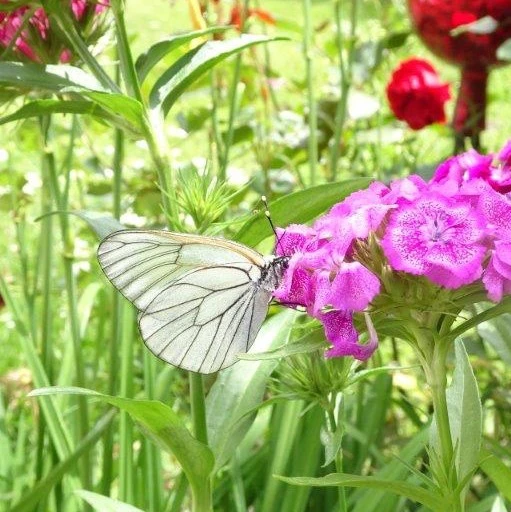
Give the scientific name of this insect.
Aporia crataegi
